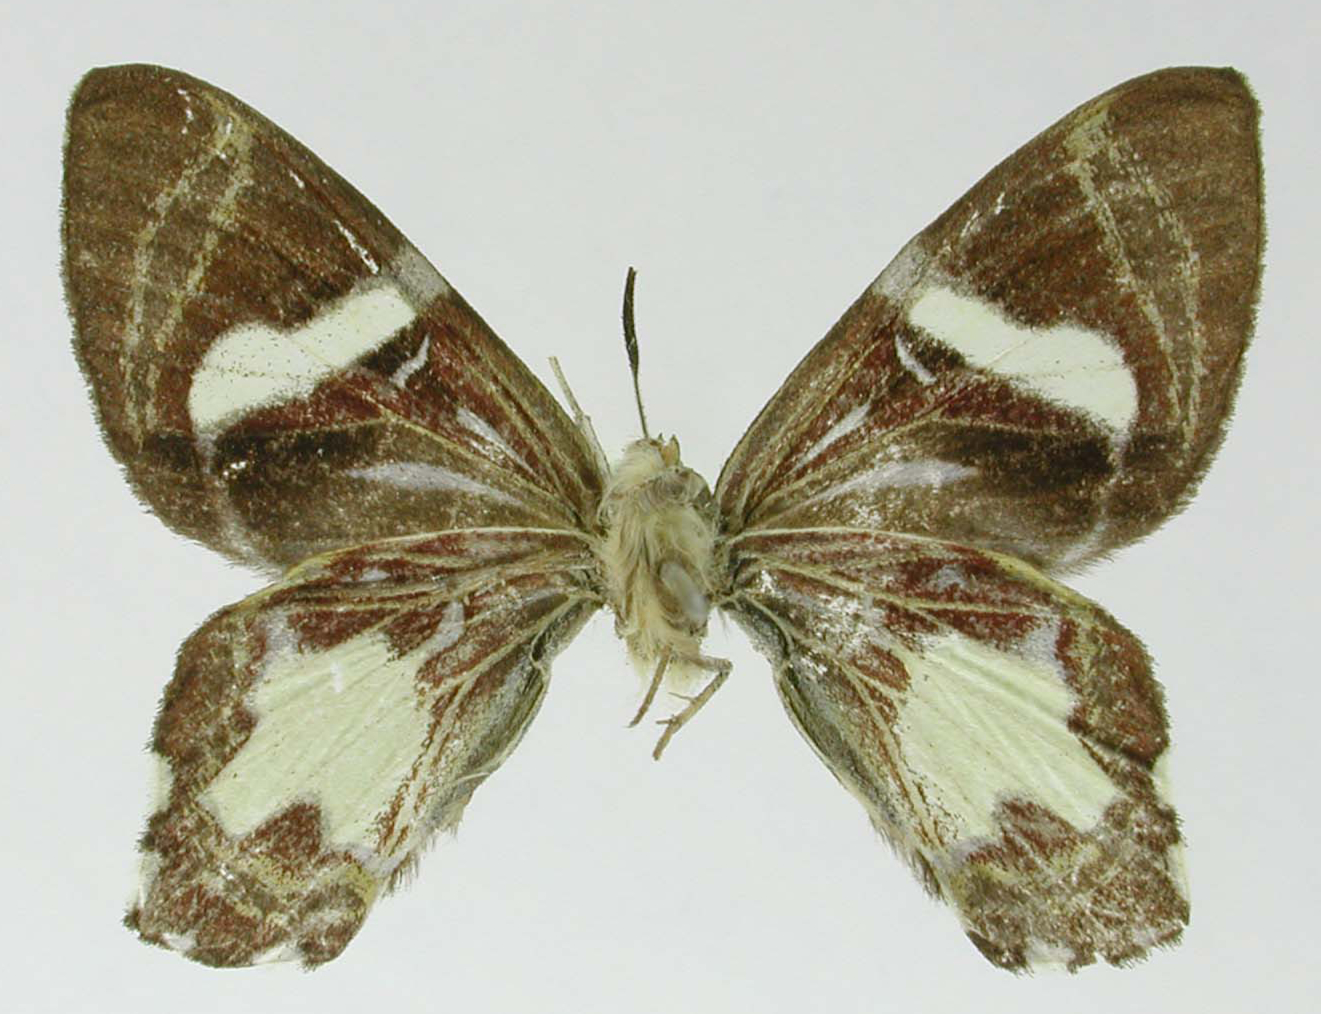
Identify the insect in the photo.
Erateina semiluctuata
